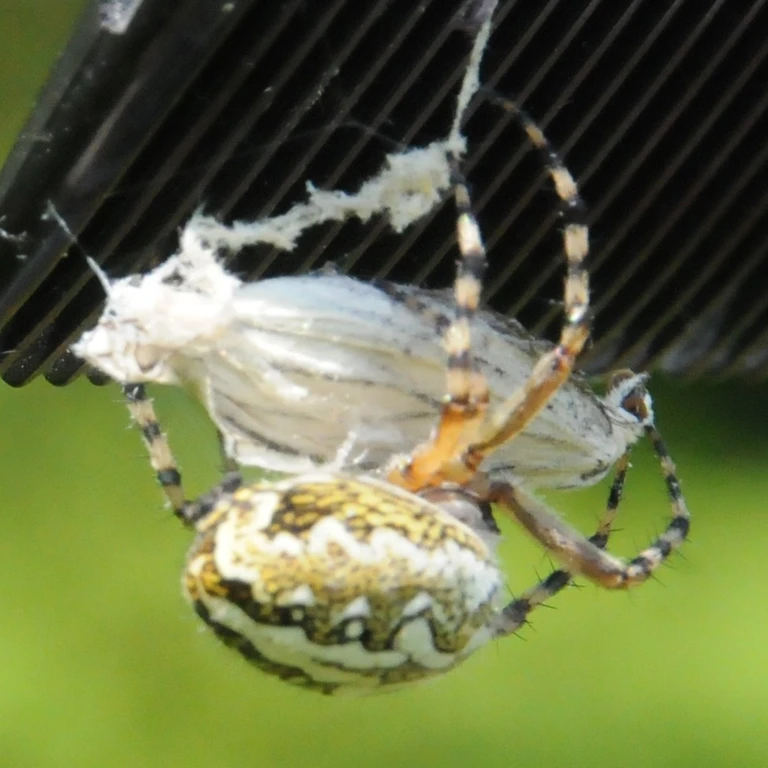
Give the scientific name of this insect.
Siona lineata
